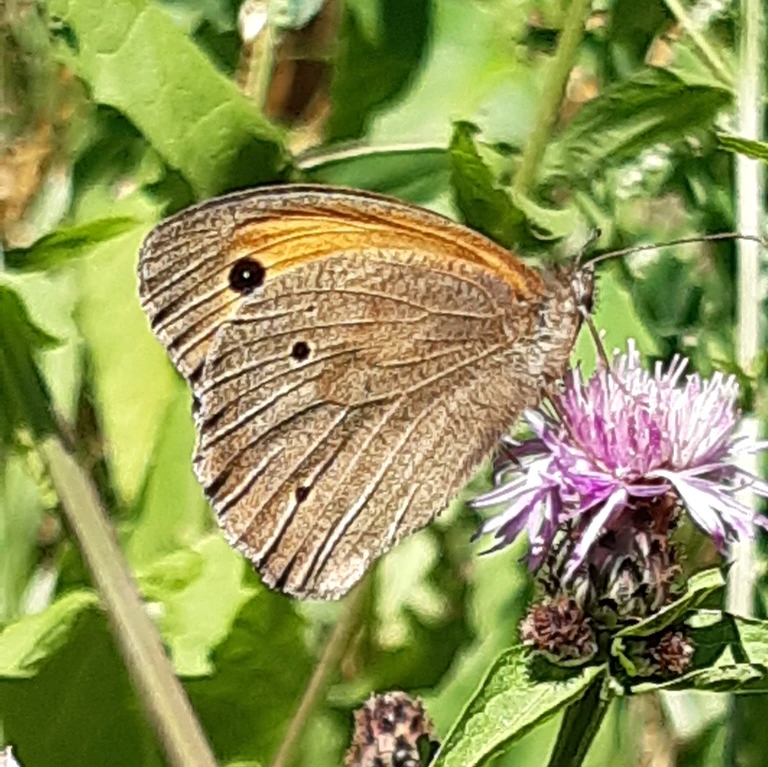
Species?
Maniola jurtina
